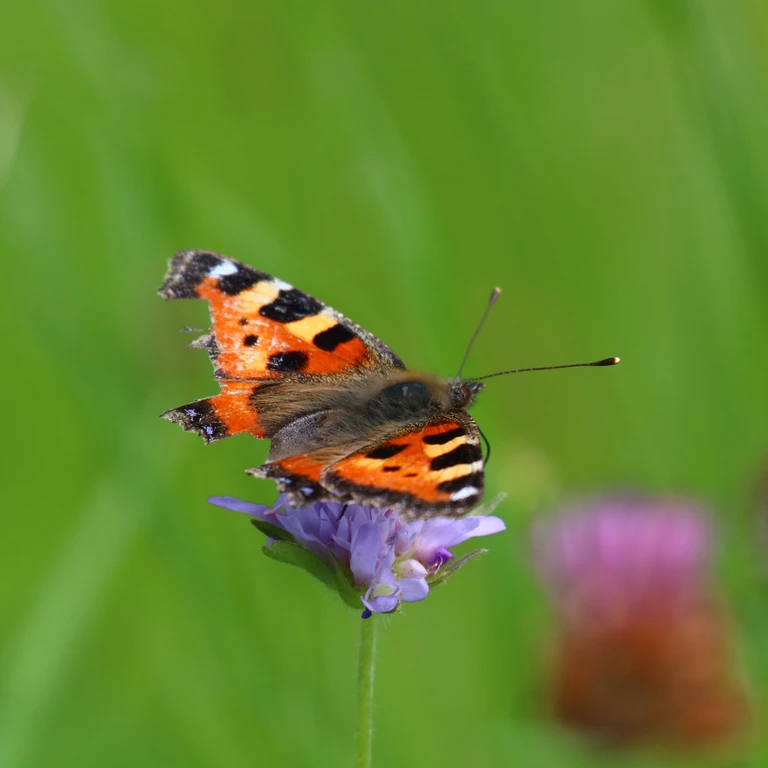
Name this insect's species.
Aglais urticae
